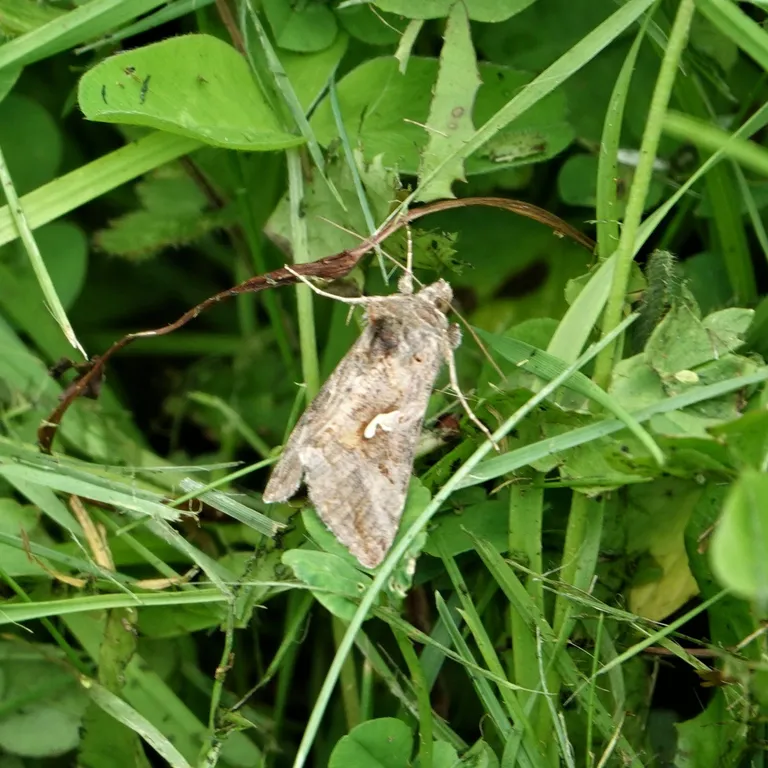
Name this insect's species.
Autographa gamma
